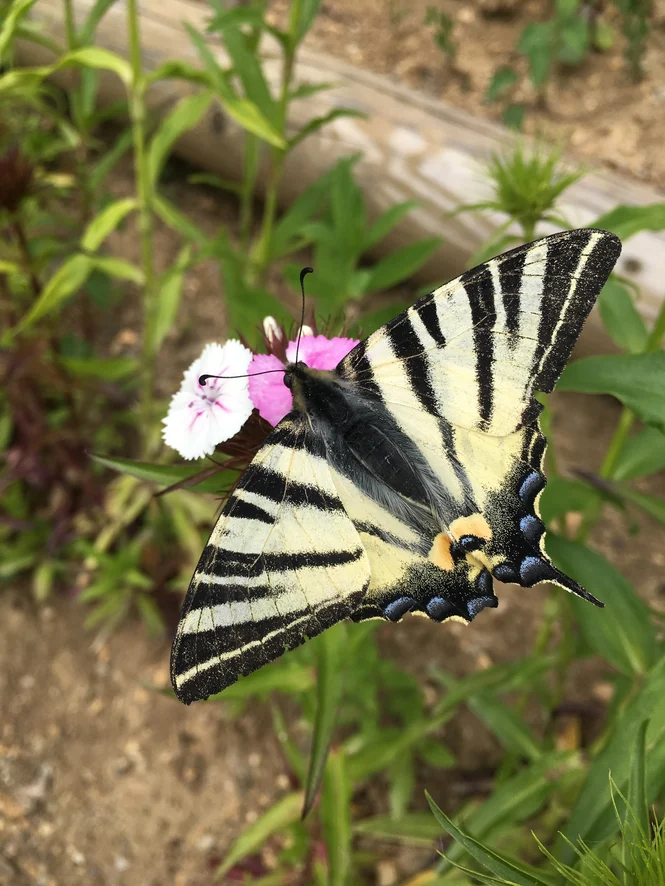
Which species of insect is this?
Iphiclides podalirius
